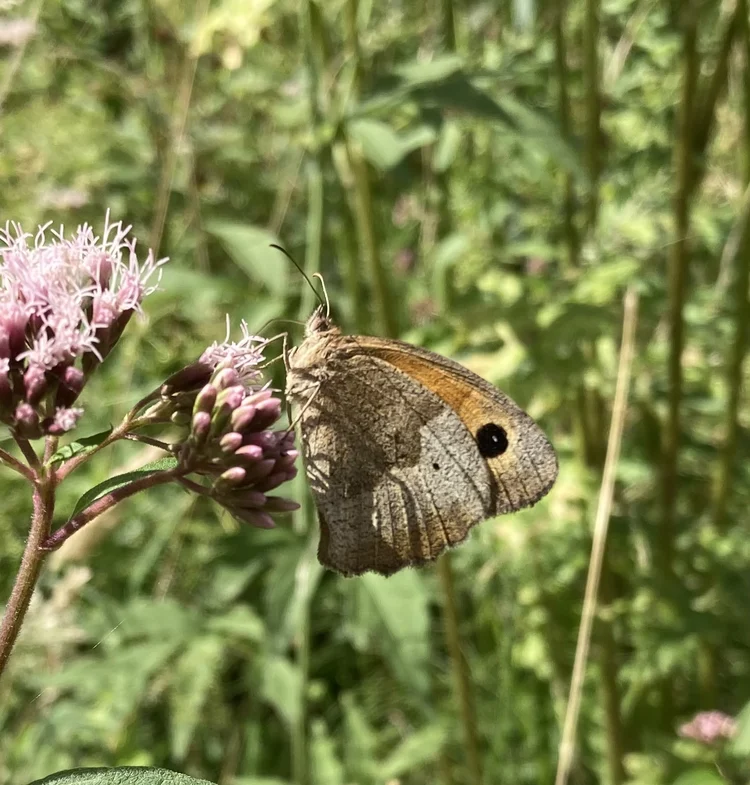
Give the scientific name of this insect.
Maniola jurtina
